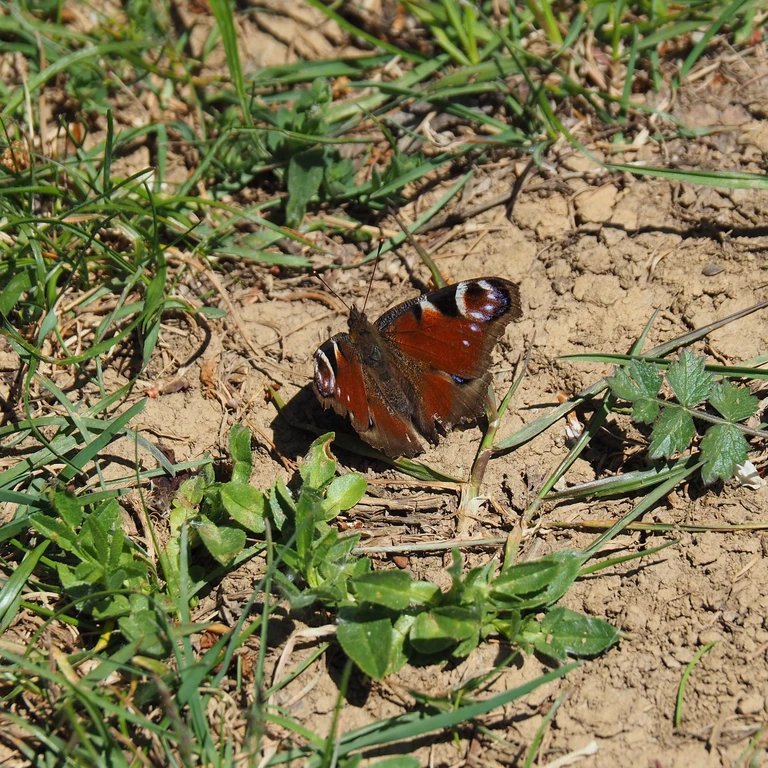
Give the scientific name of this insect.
Aglais io
